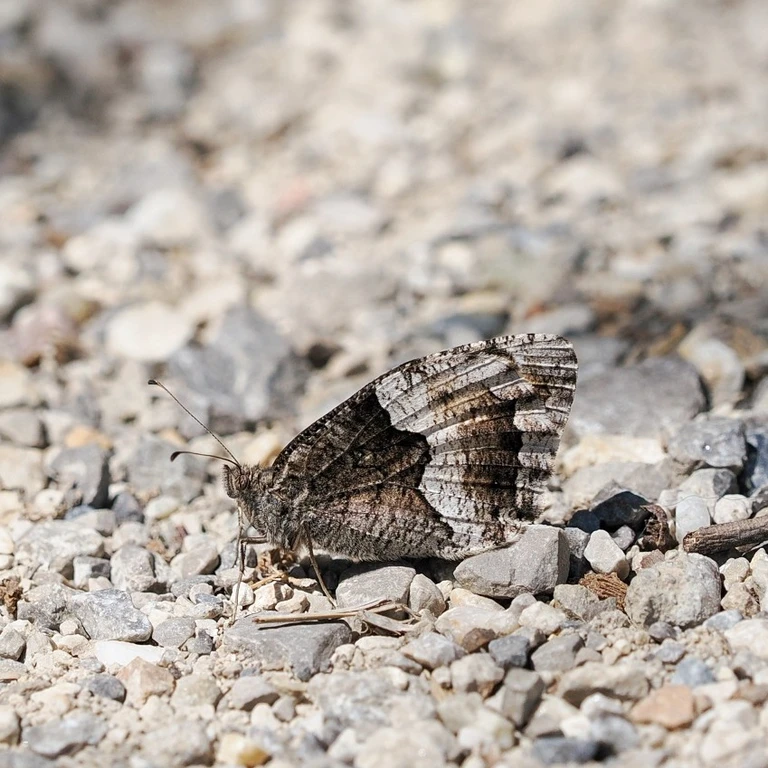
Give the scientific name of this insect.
Hipparchia alcyone
